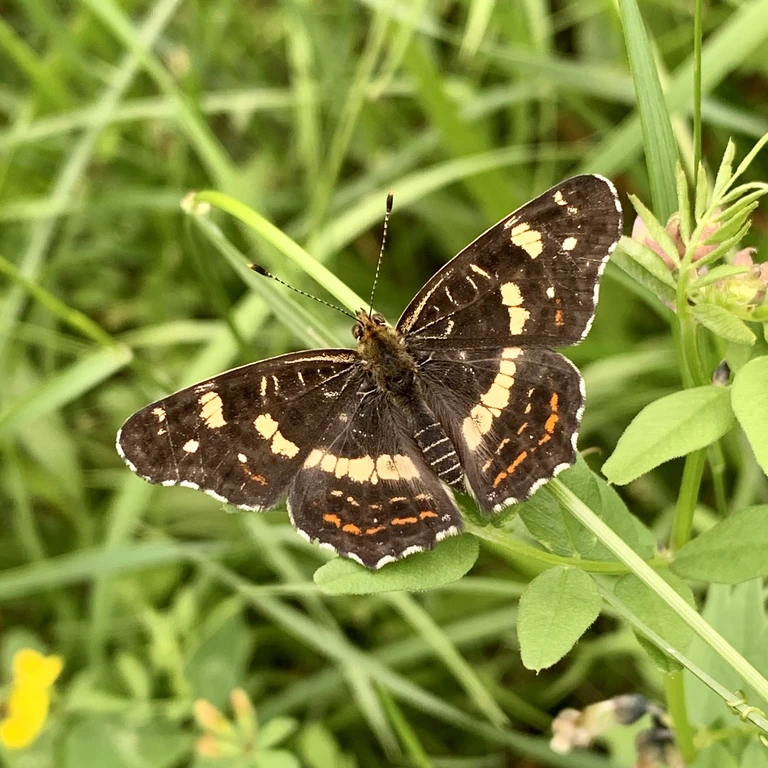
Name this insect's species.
Araschnia levana
